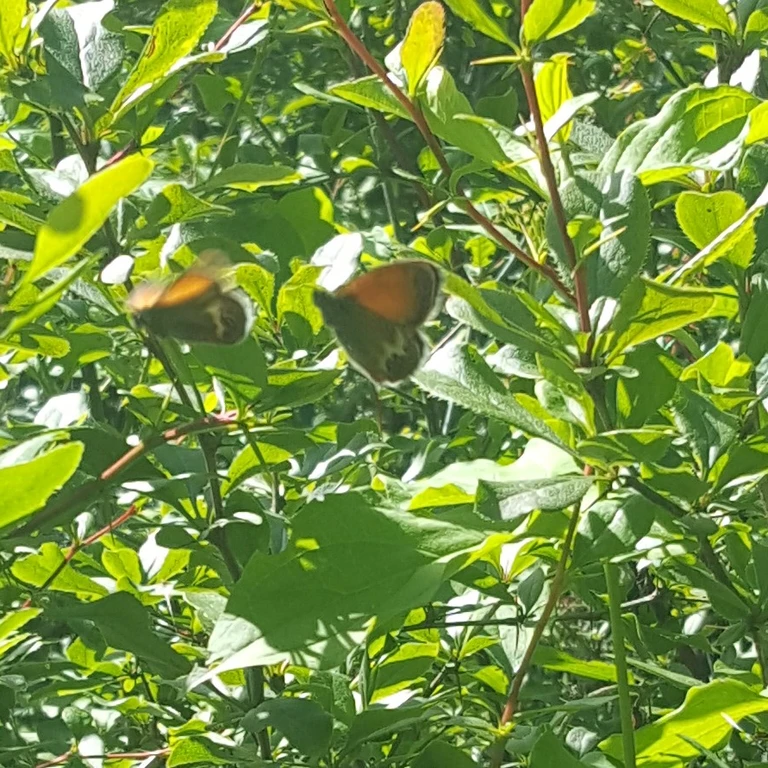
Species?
Coenonympha arcania
